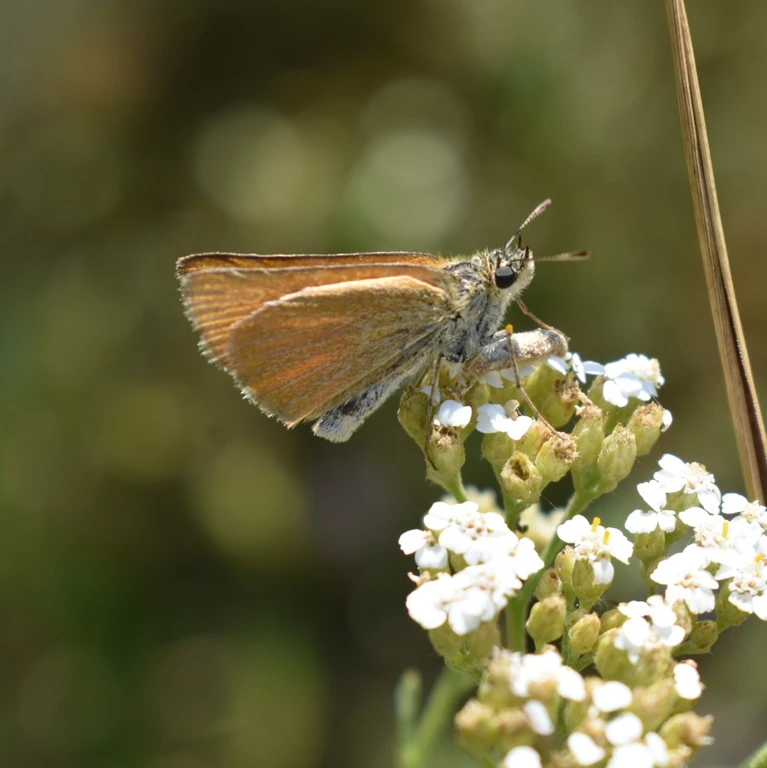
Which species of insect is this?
Thymelicus sylvestris
